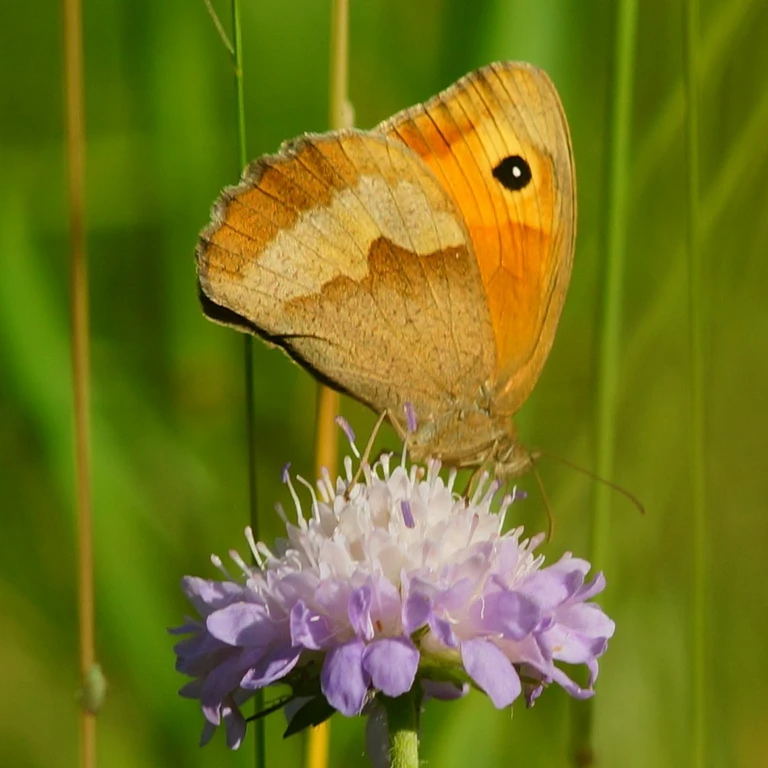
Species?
Maniola jurtina
